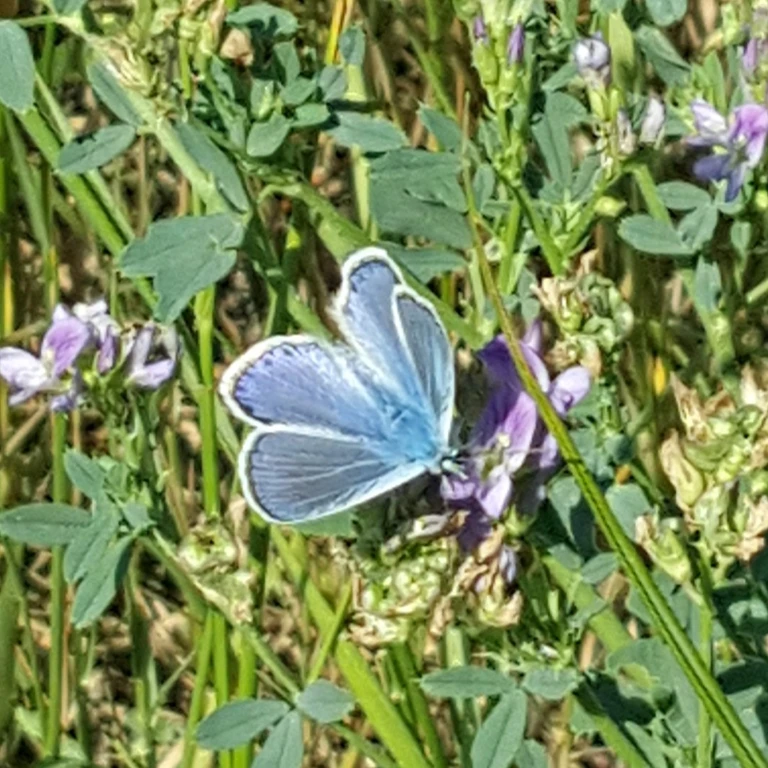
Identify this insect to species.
Polyommatus icarus
